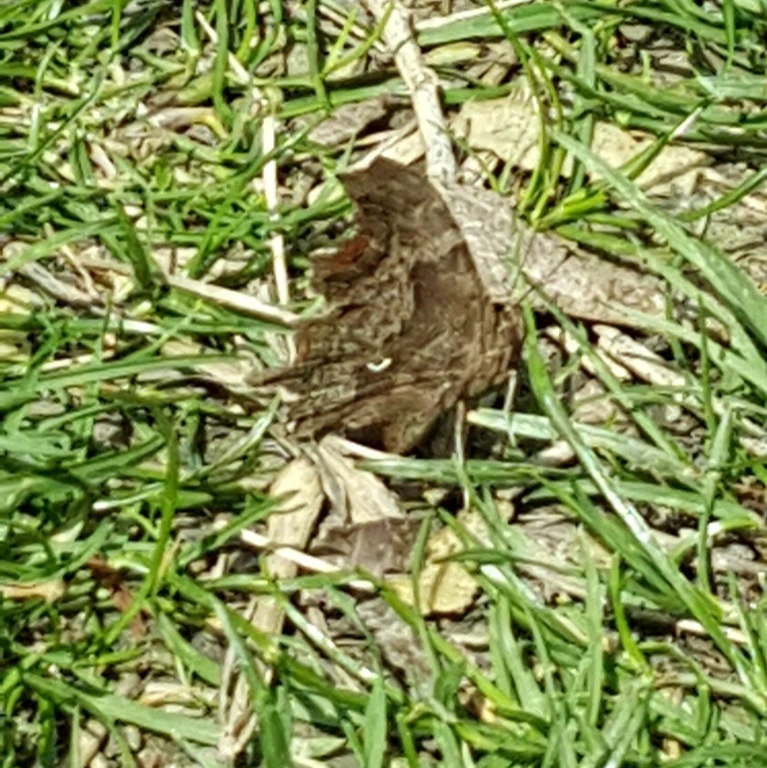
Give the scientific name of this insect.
Polygonia c-album
